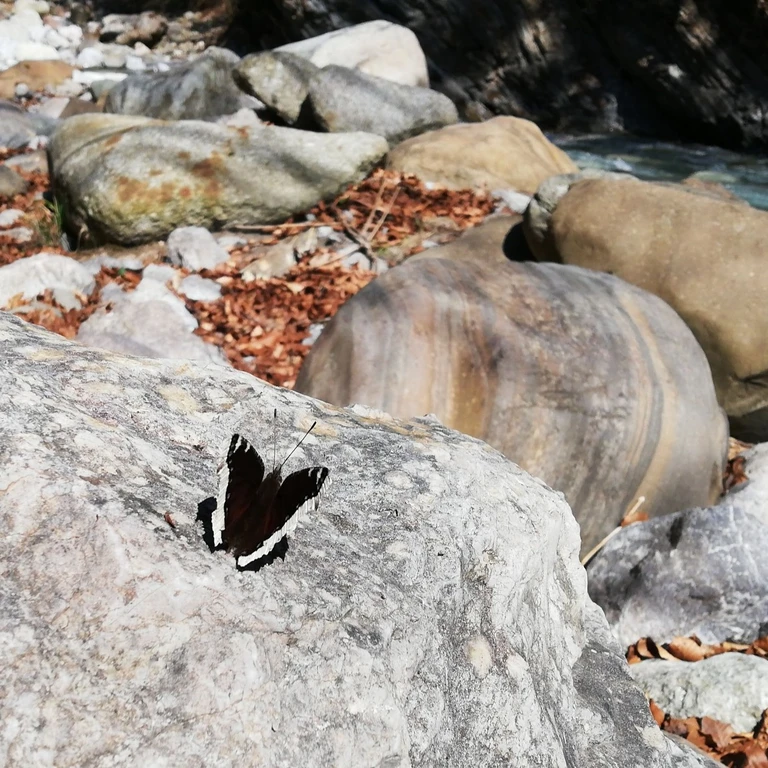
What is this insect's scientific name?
Nymphalis antiopa
